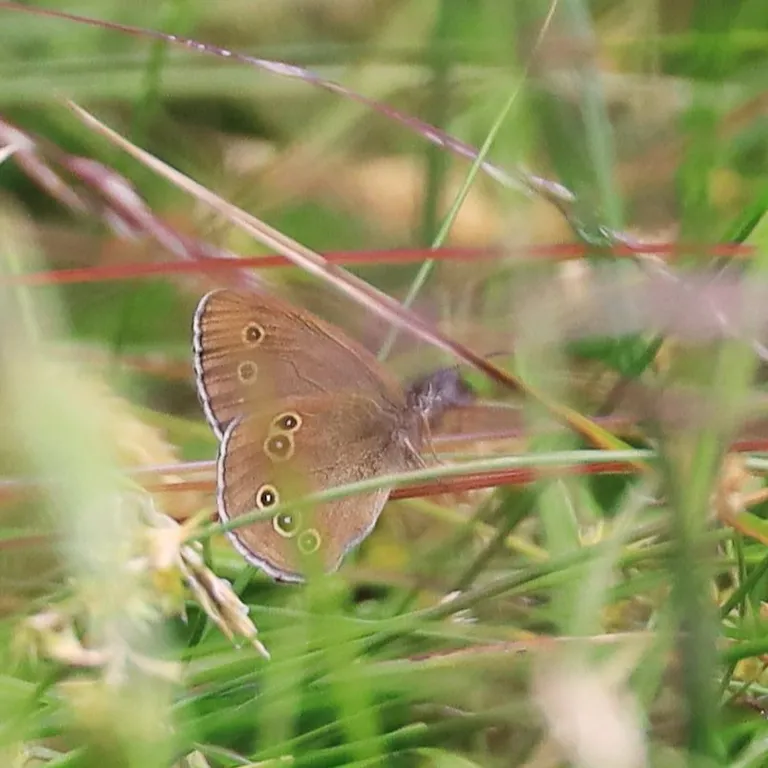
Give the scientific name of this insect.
Aphantopus hyperantus
